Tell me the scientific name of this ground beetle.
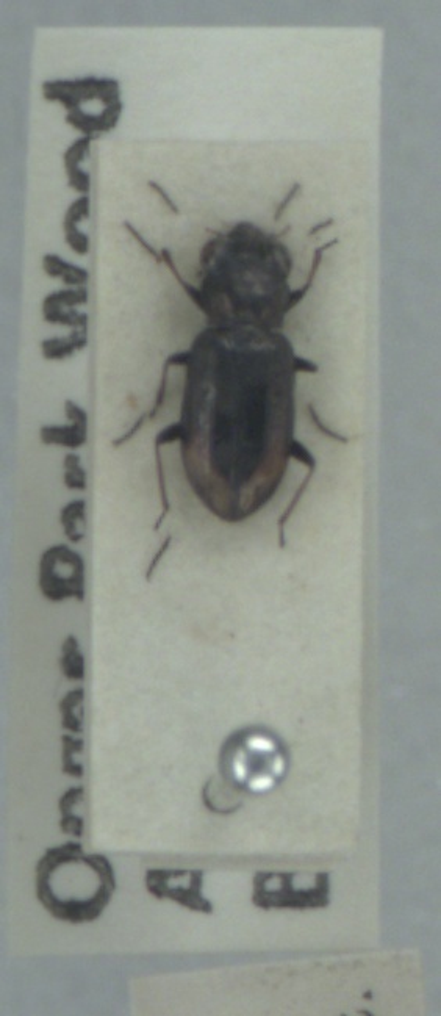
Notiophilus biguttatus
